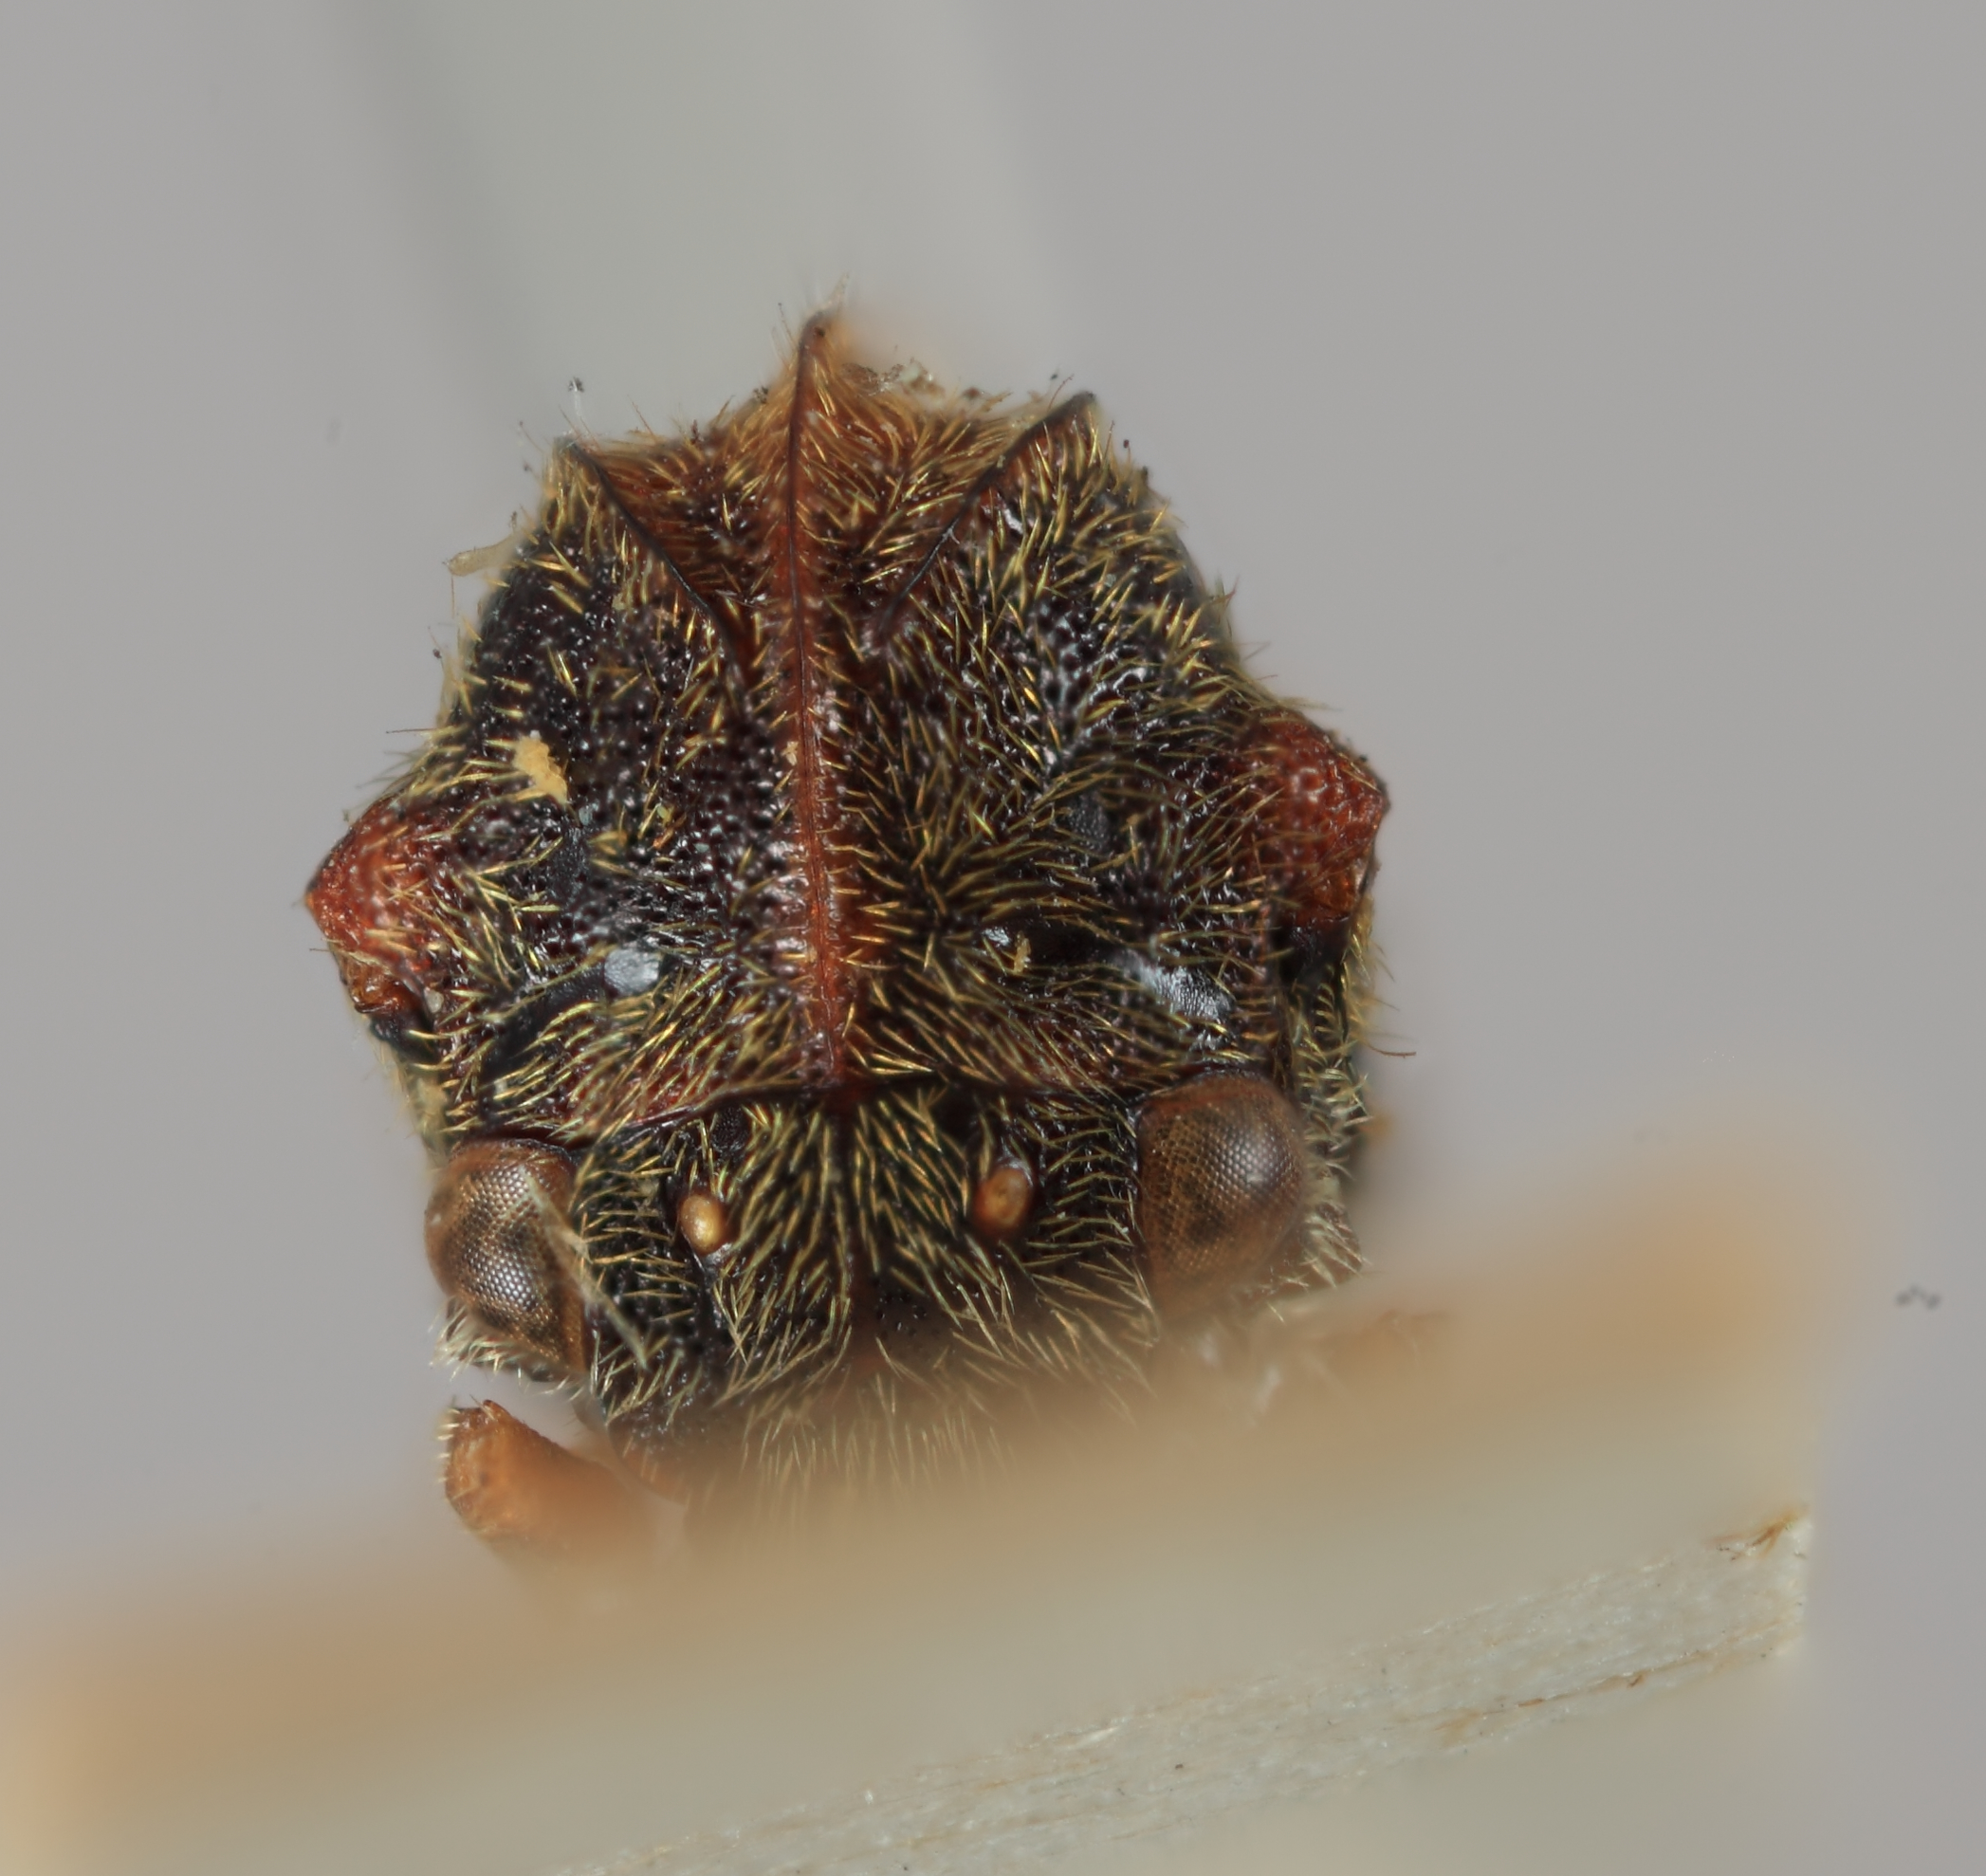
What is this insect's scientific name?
Tropidoscyta maculata
